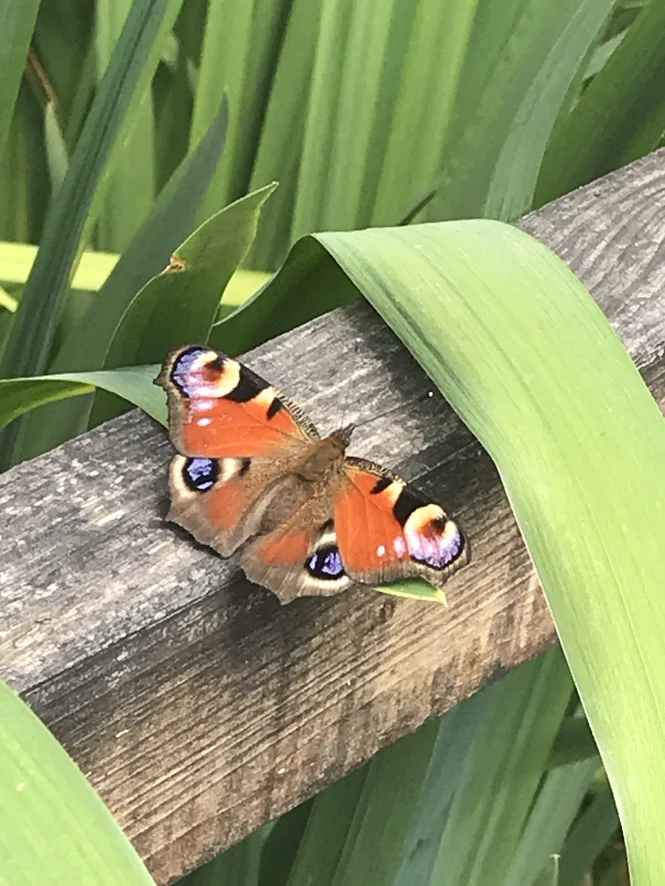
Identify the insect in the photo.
Aglais io
